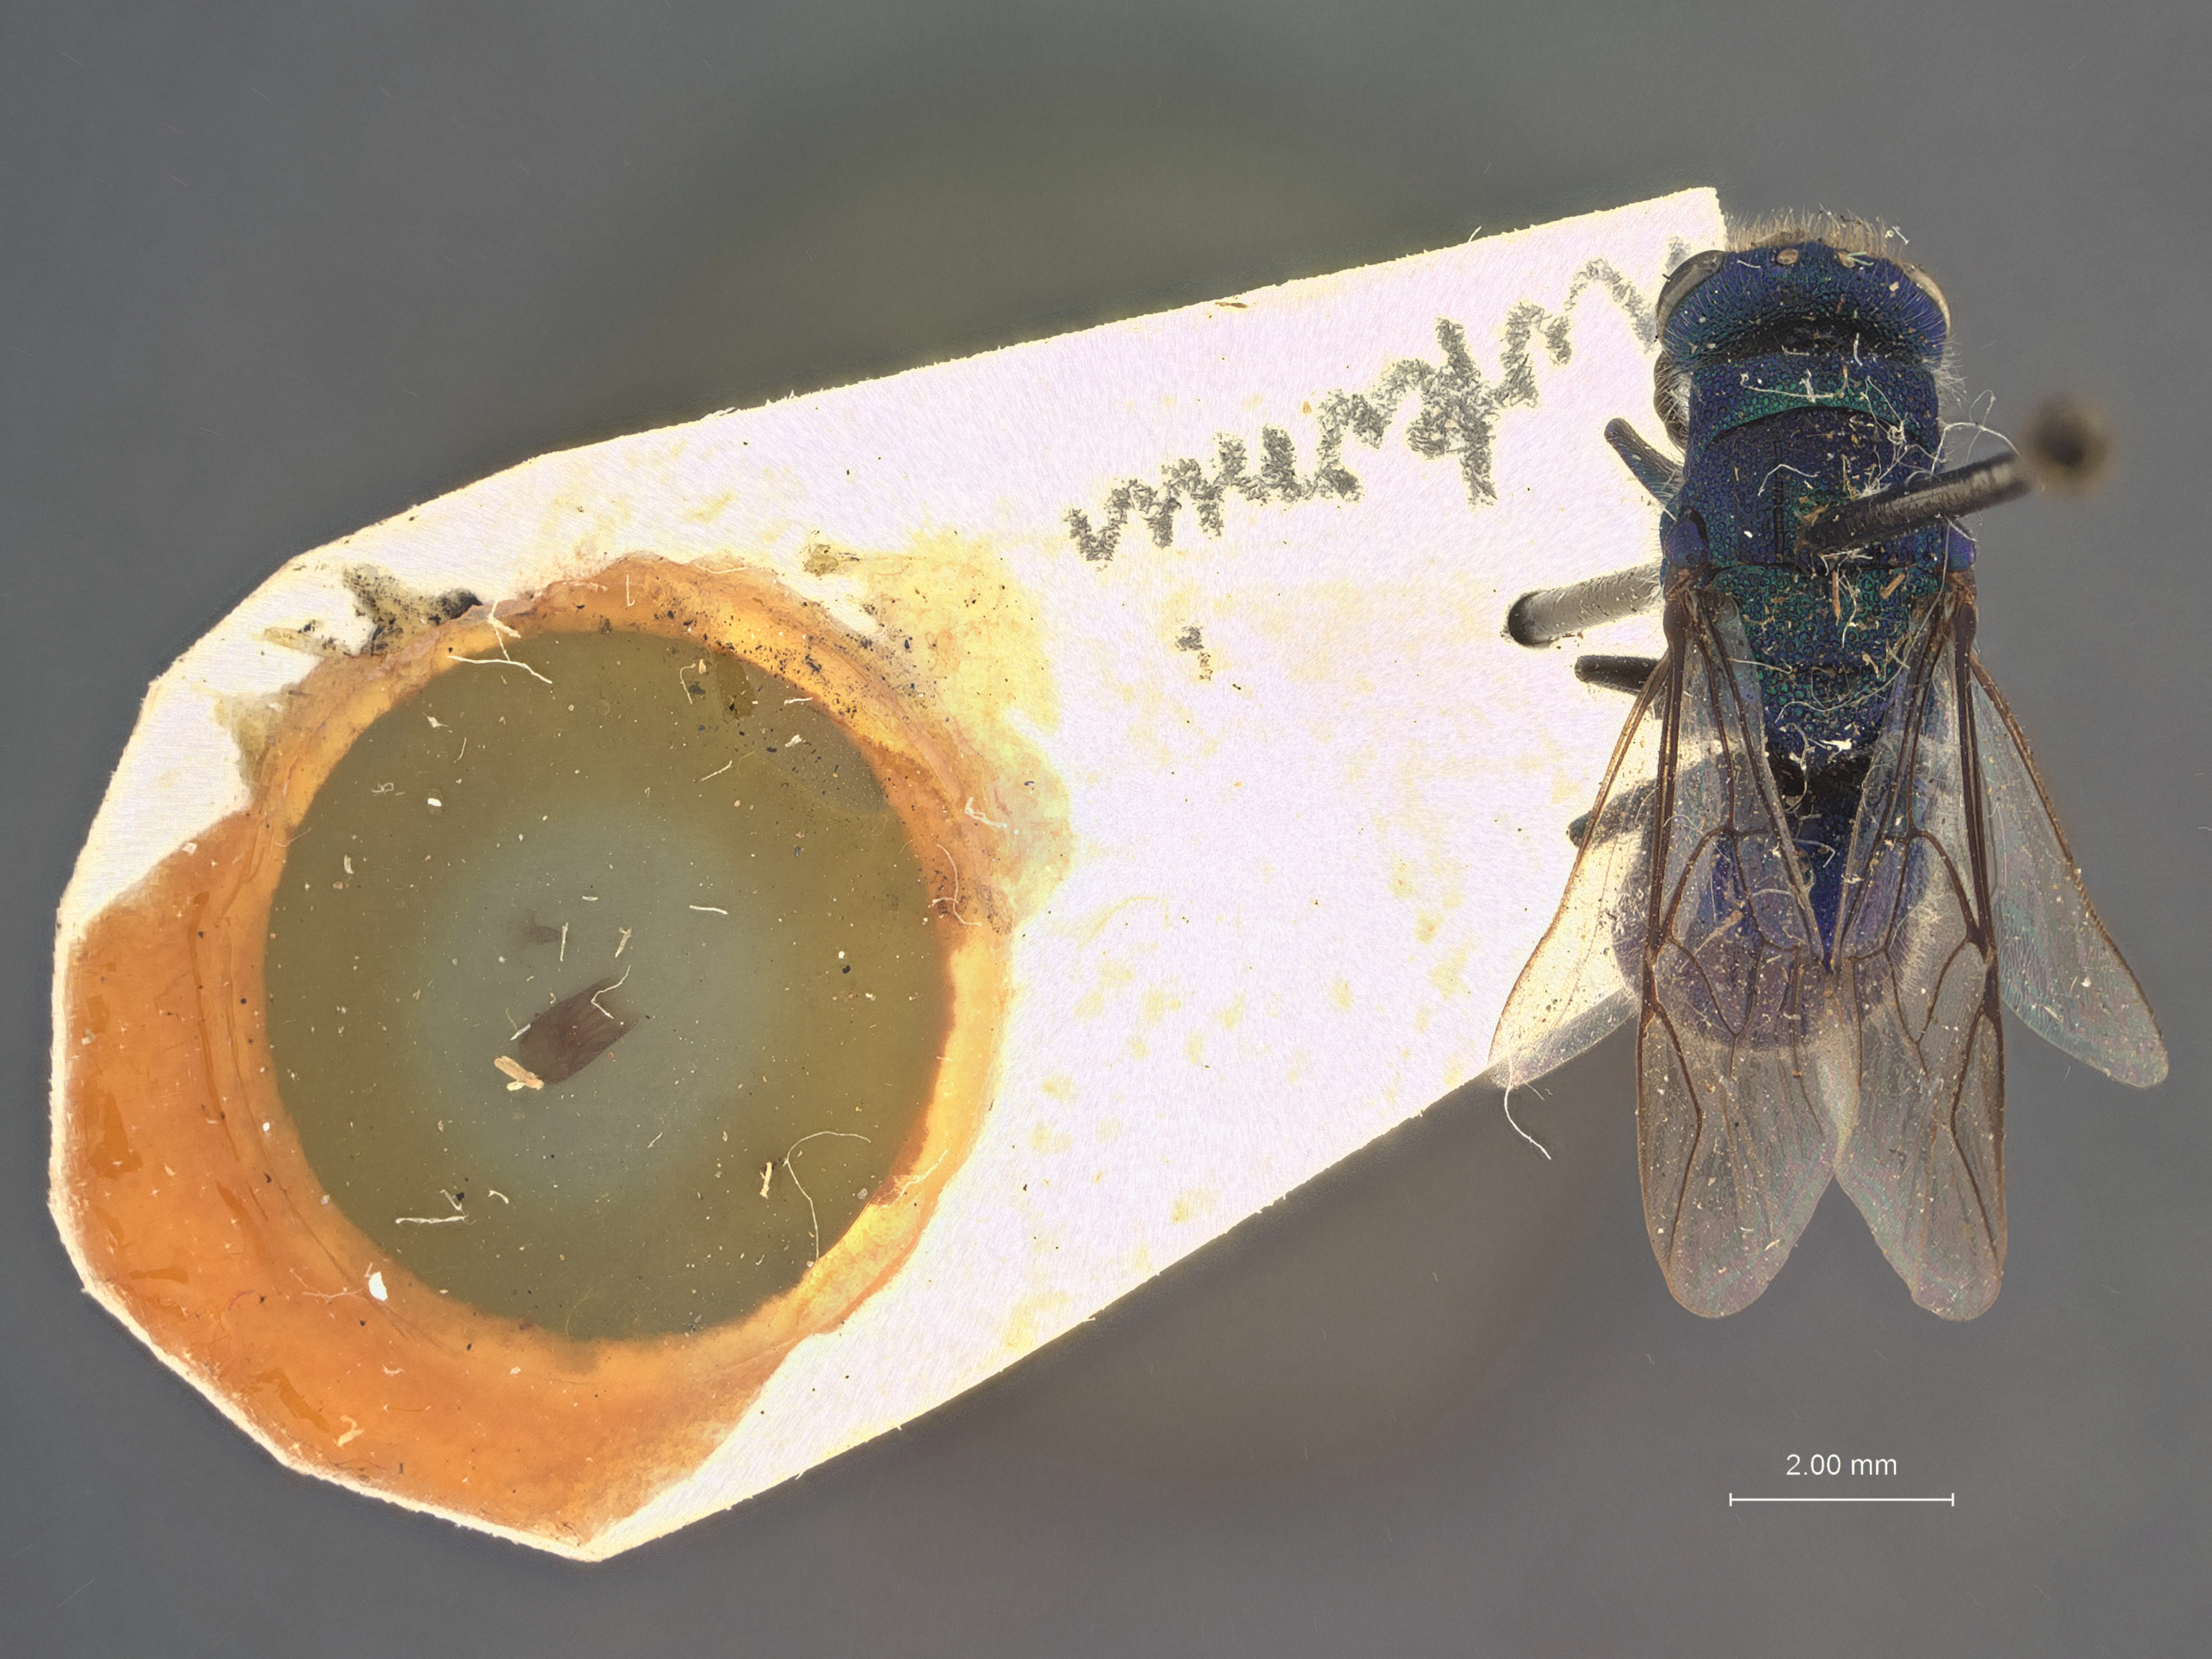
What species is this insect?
Chrysis nokomis
